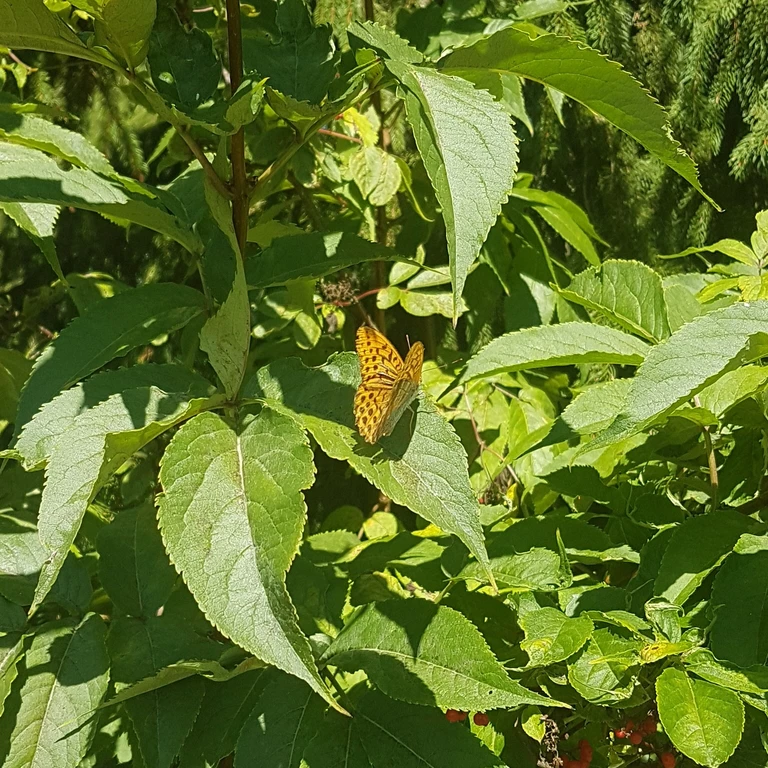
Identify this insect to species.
Argynnis paphia
